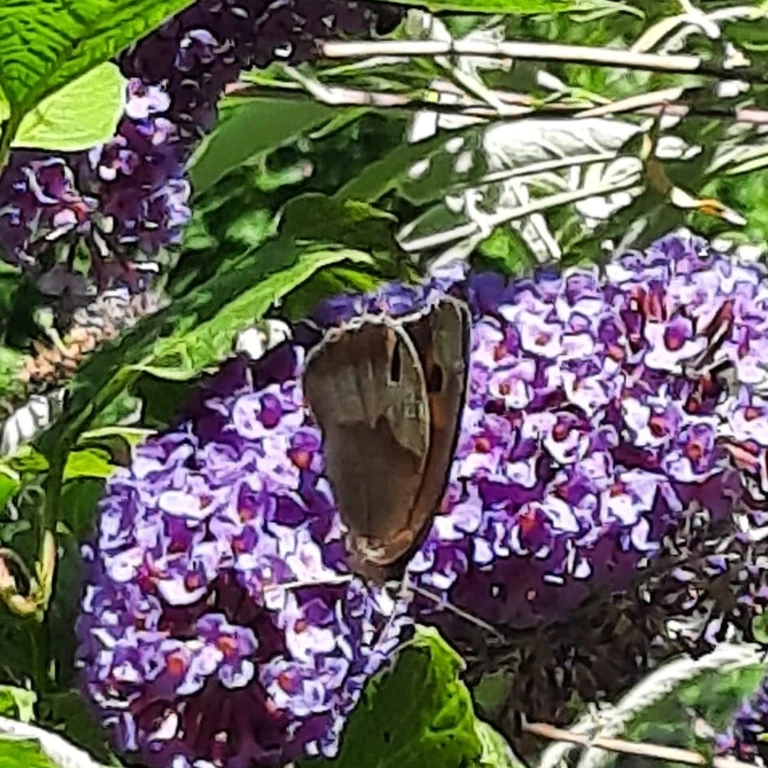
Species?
Maniola jurtina
